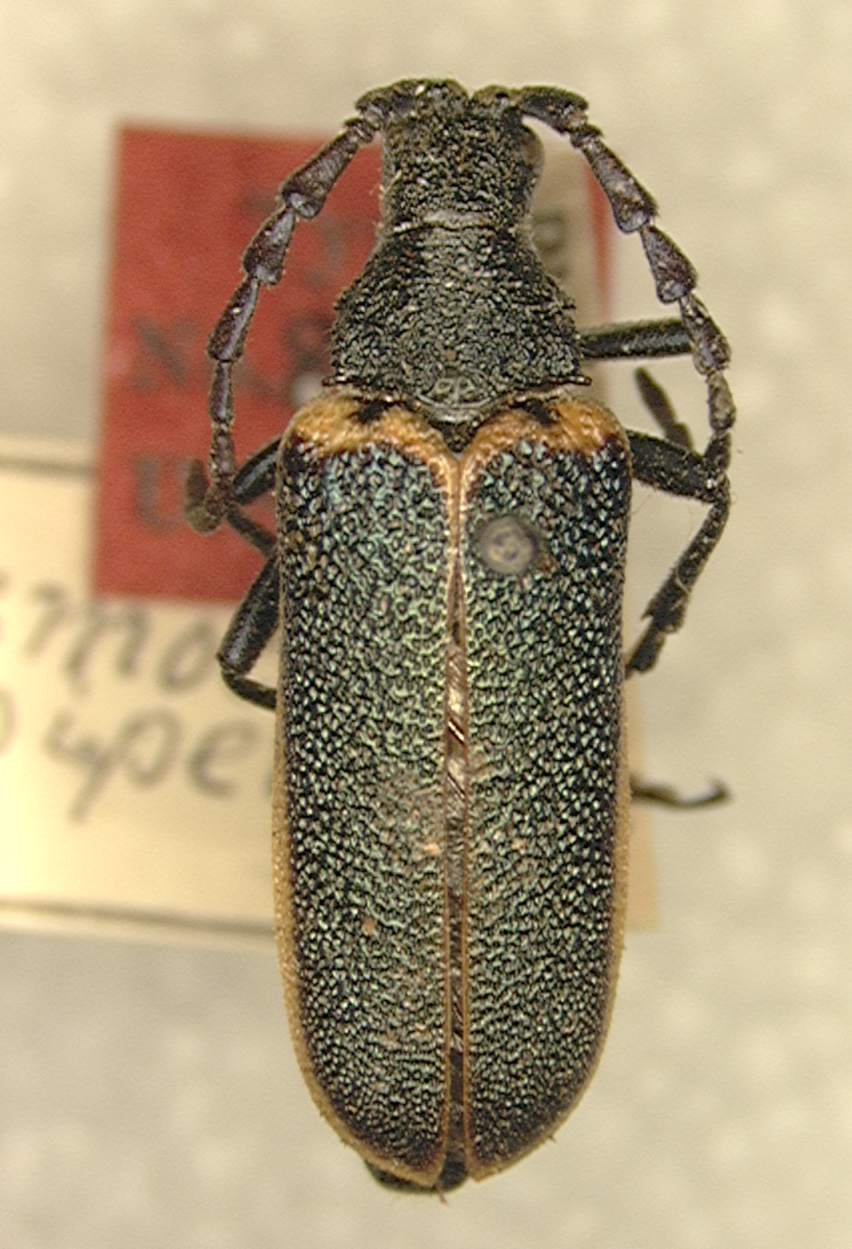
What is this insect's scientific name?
Desmocerus piperi (also Desmocerus aureipennis)
